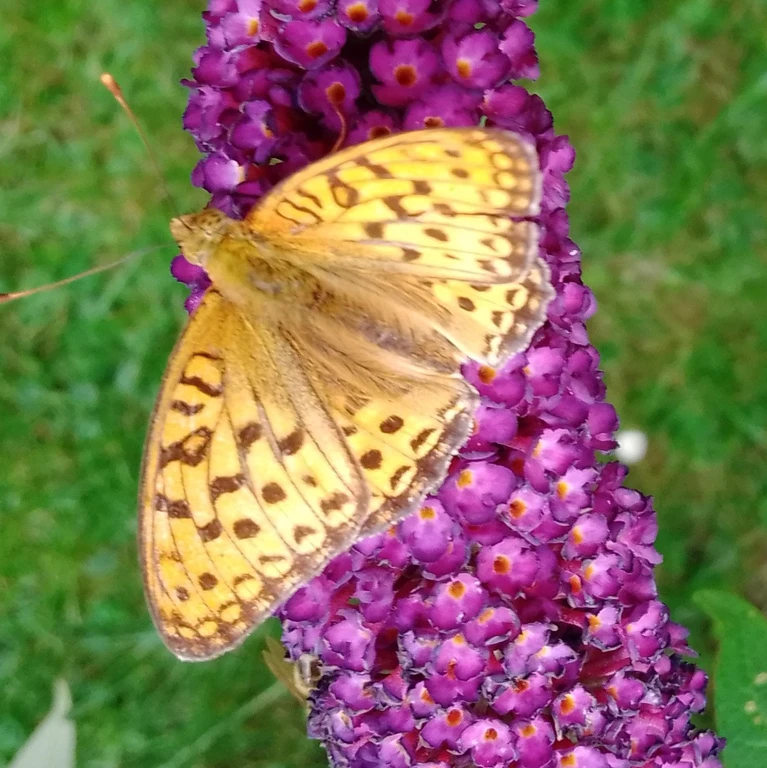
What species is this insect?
Fabriciana adippe
